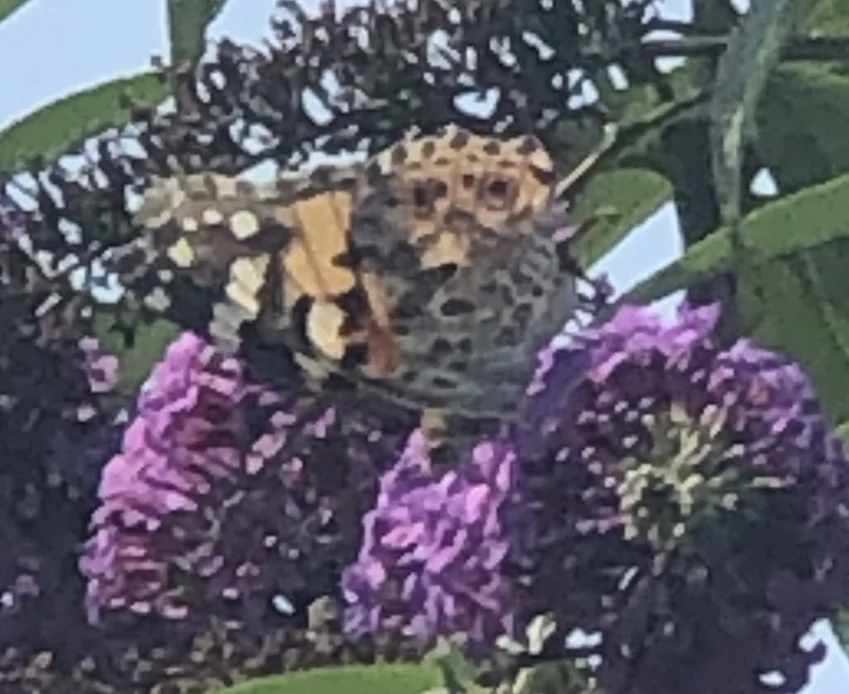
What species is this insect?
Vanessa cardui
